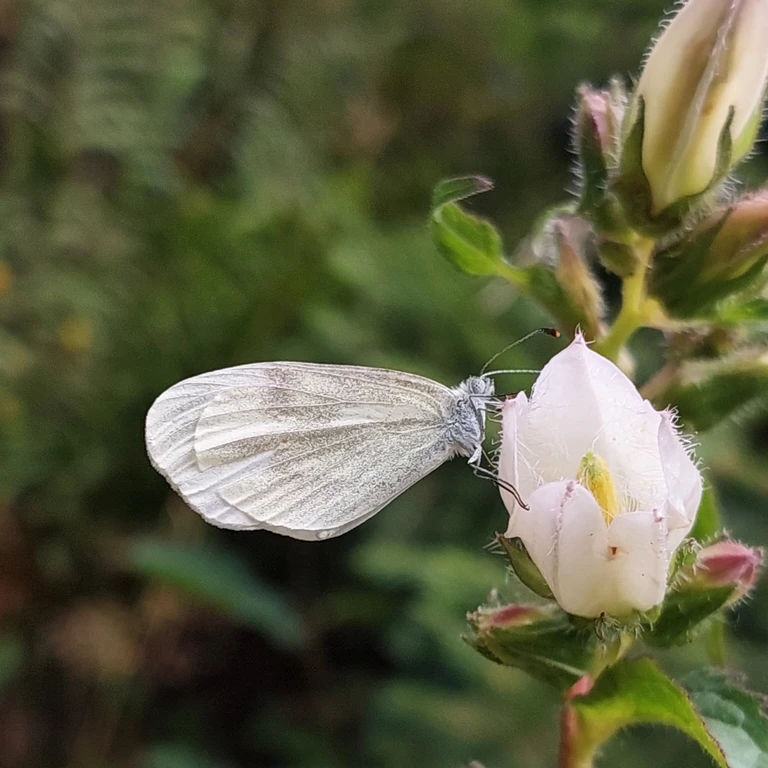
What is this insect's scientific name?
Leptidea sinapis/juvernica
